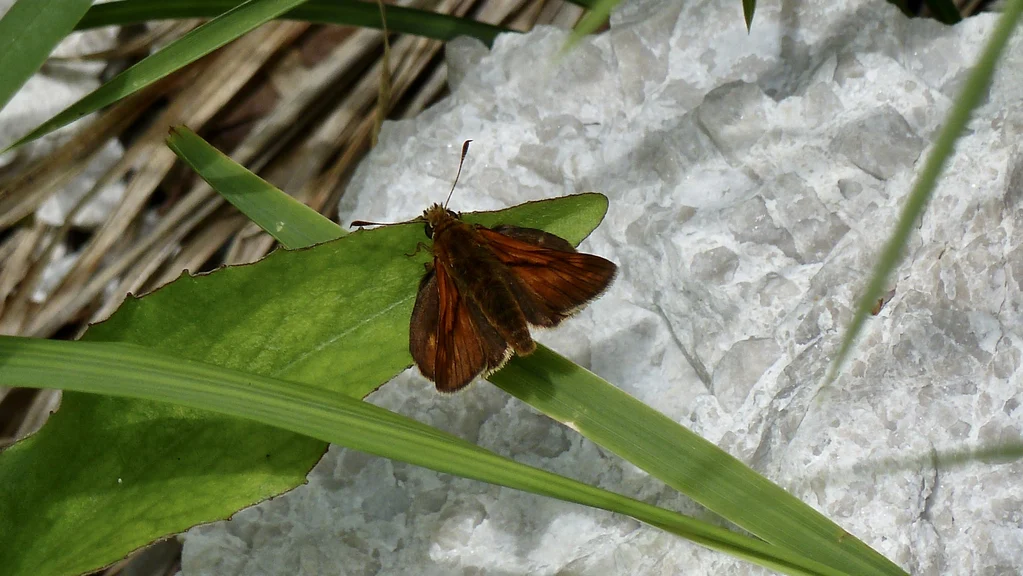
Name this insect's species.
Ochlodes sylvanus (also Ochlodes venata)
